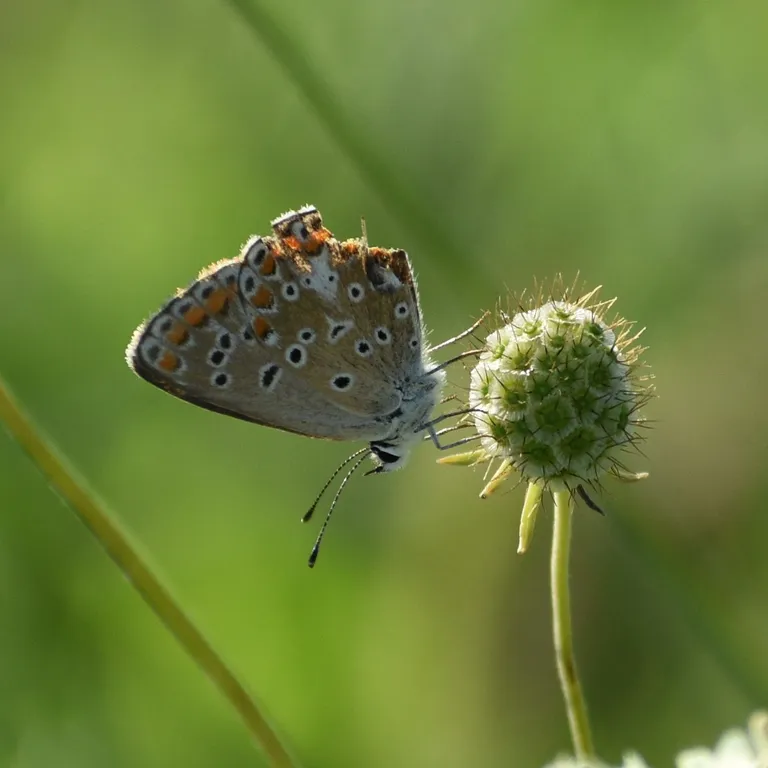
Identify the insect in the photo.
Aricia agestis/artaxerxes
